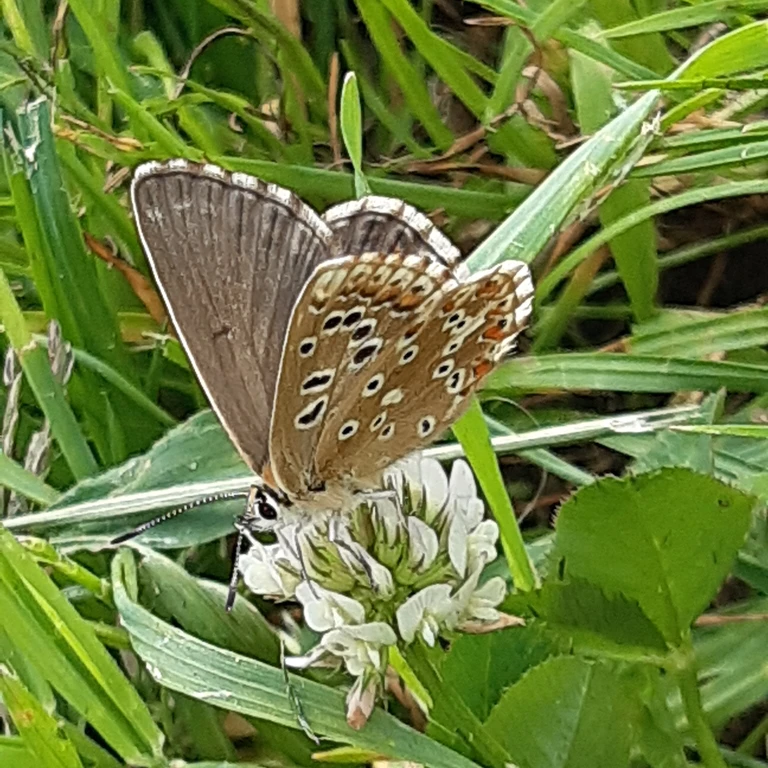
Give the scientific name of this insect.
Lysandra coridon
